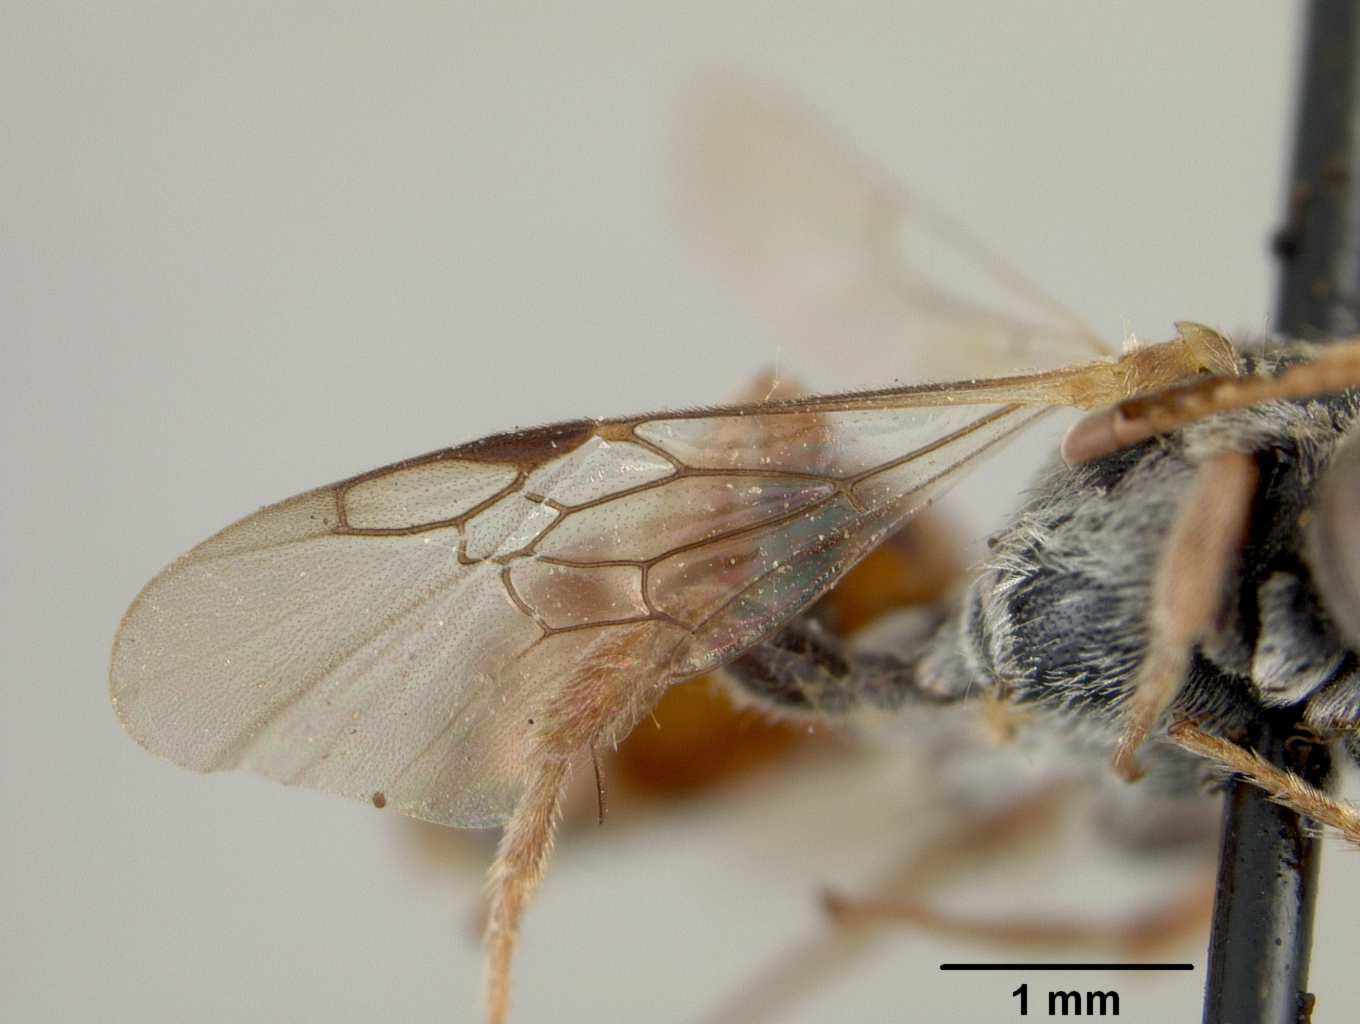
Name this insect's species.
Pasites indicus
